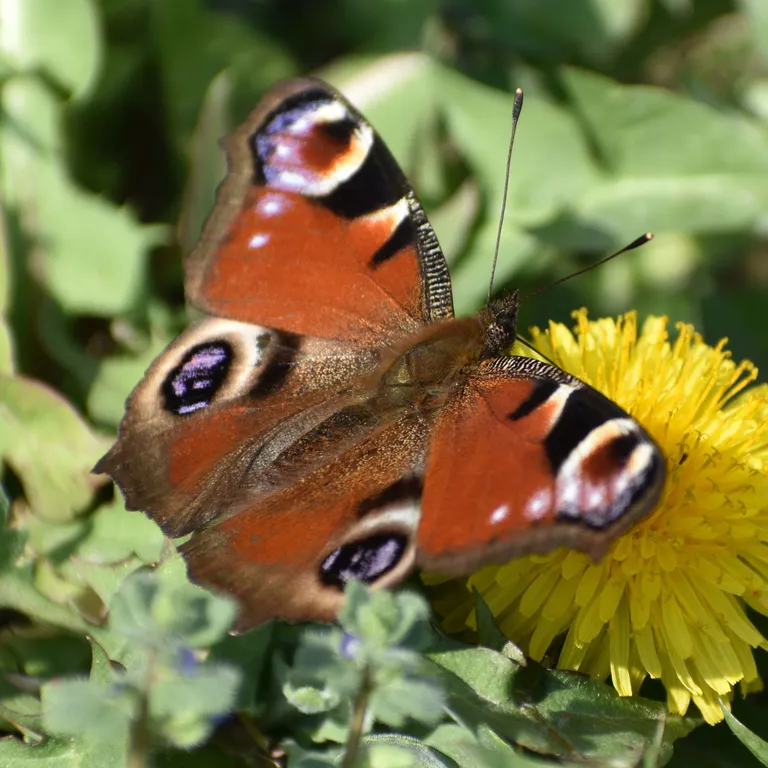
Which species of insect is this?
Aglais io
